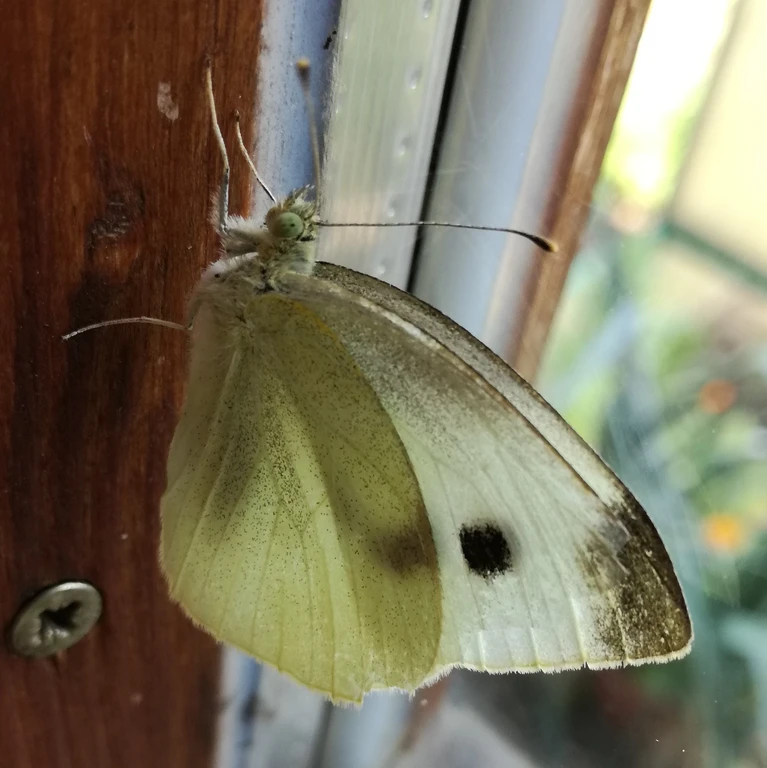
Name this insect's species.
Pieris rapae
